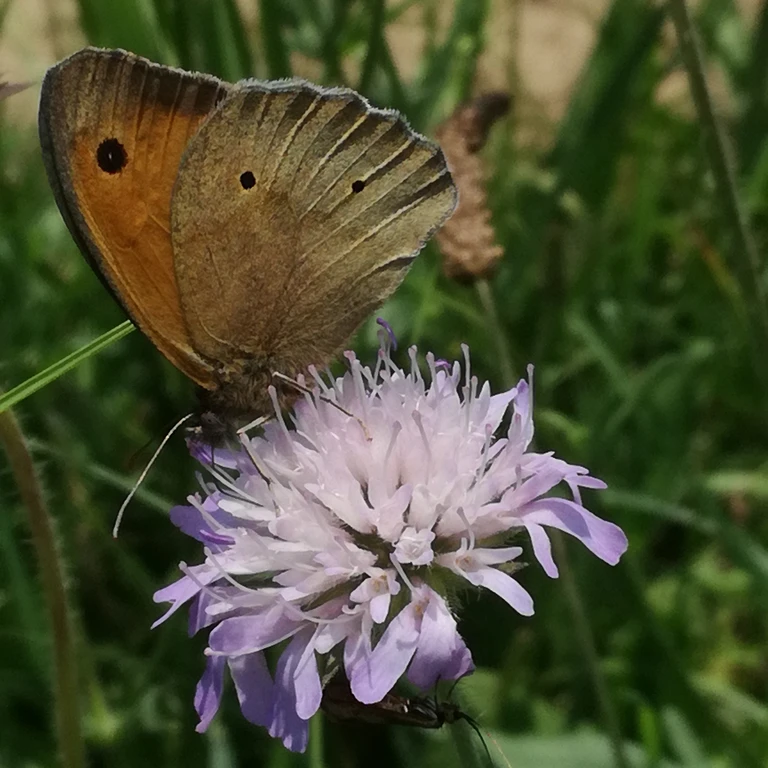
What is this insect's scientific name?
Maniola jurtina
